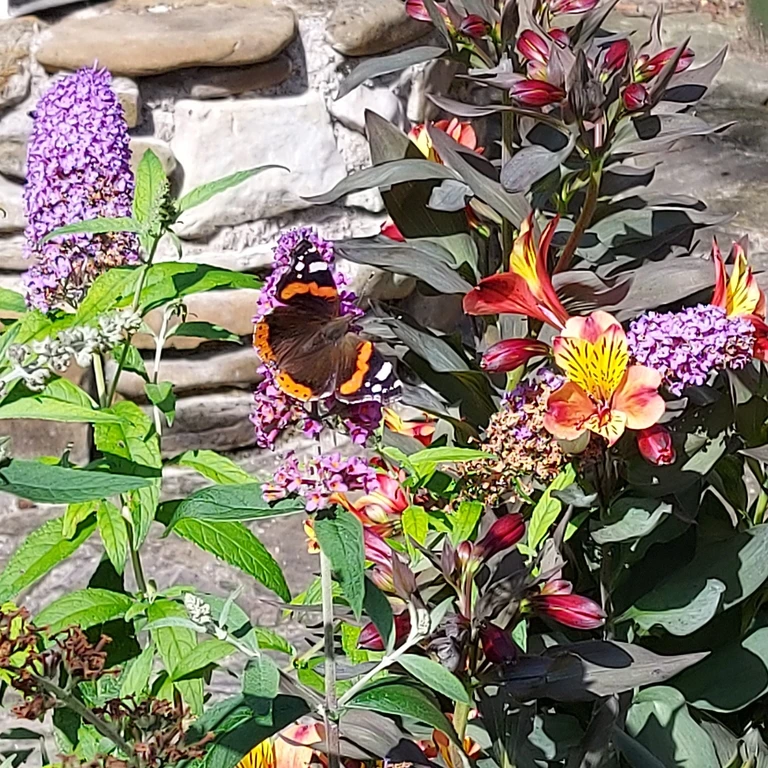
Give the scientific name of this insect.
Vanessa atalanta
